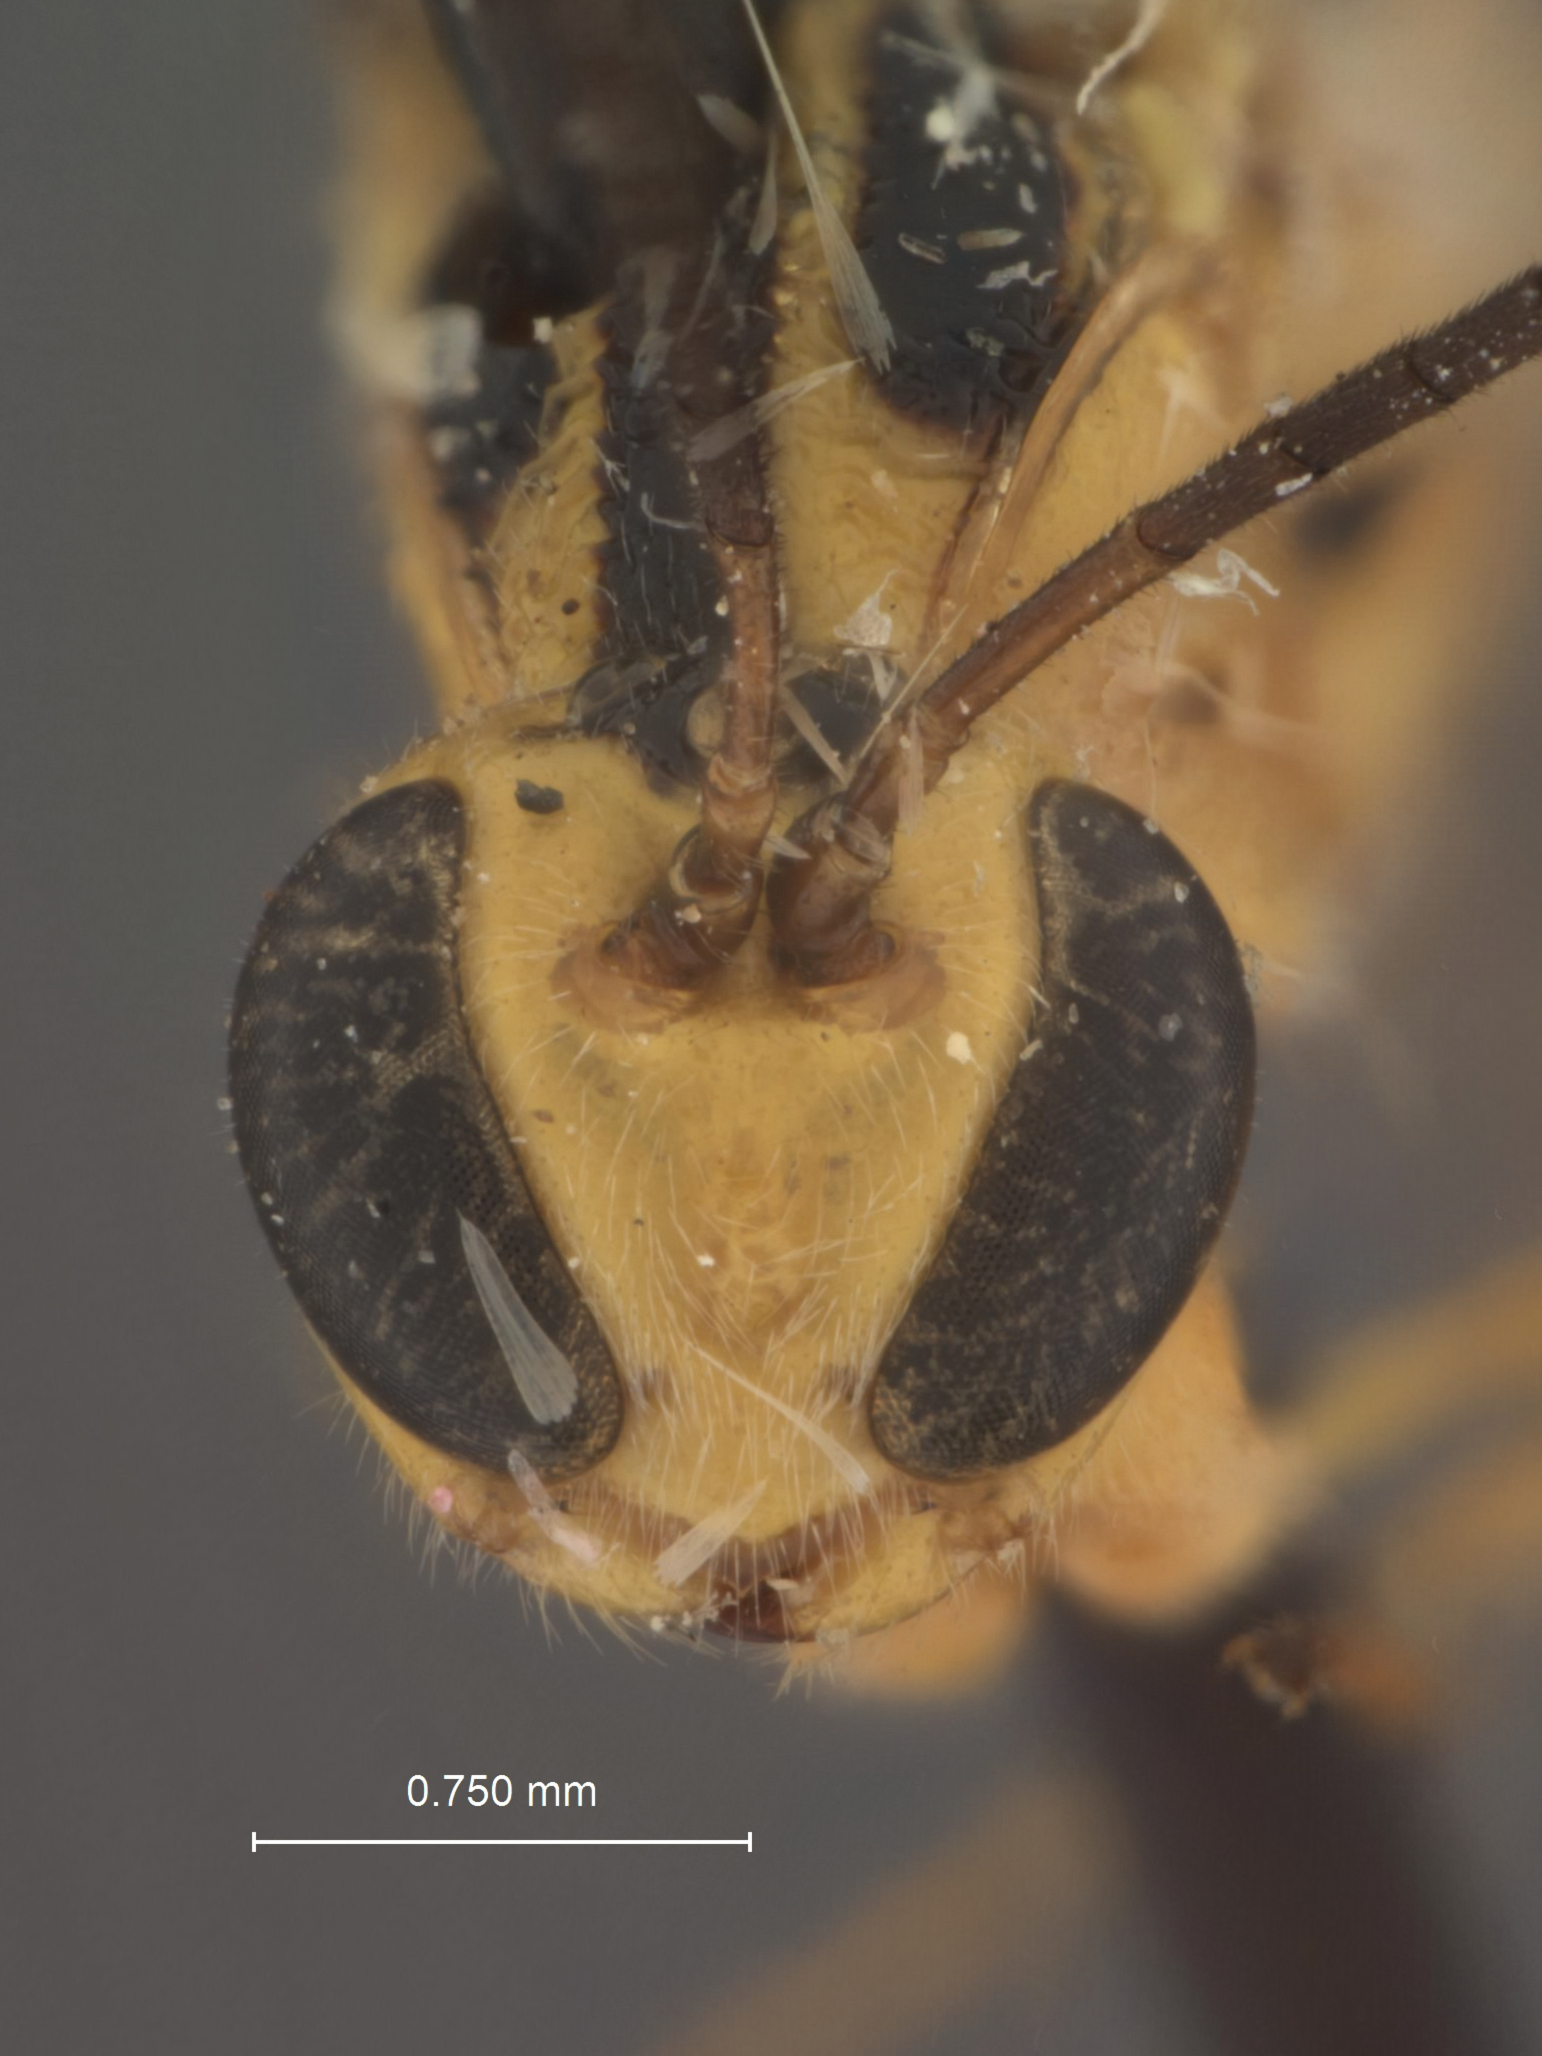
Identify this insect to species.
Podogaster cactorum
